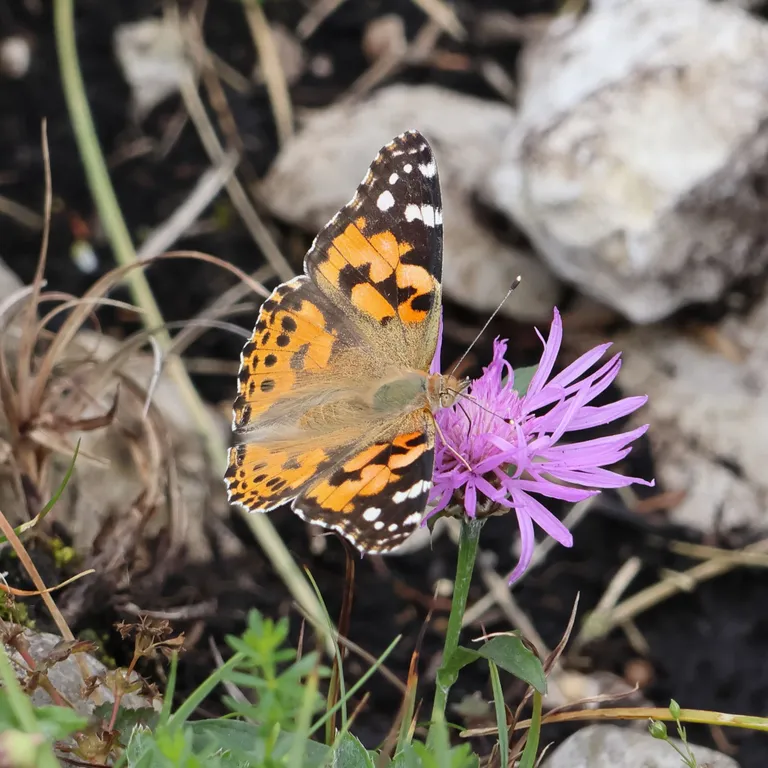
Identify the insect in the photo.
Vanessa cardui
